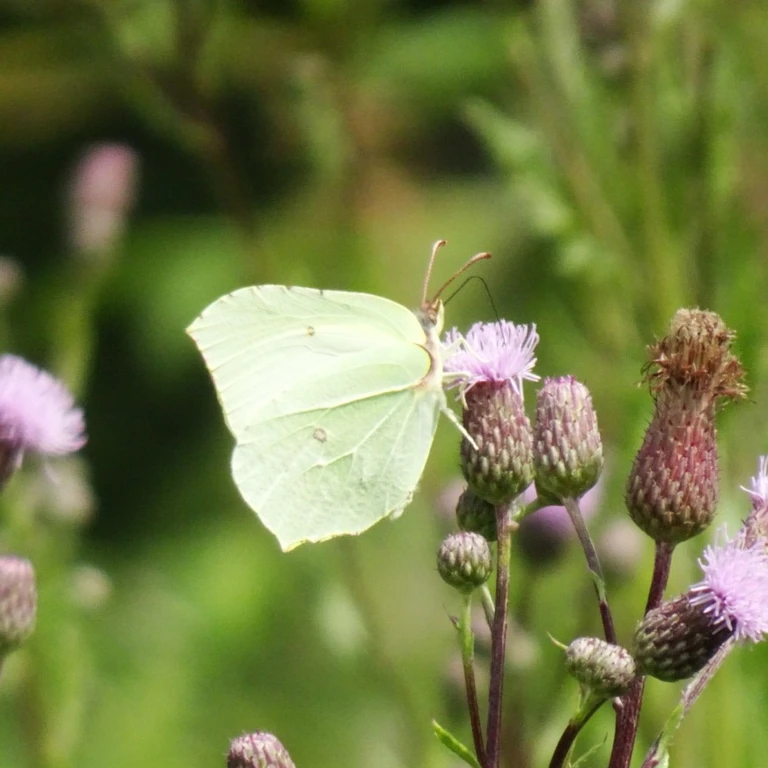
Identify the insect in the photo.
Gonepteryx rhamni
